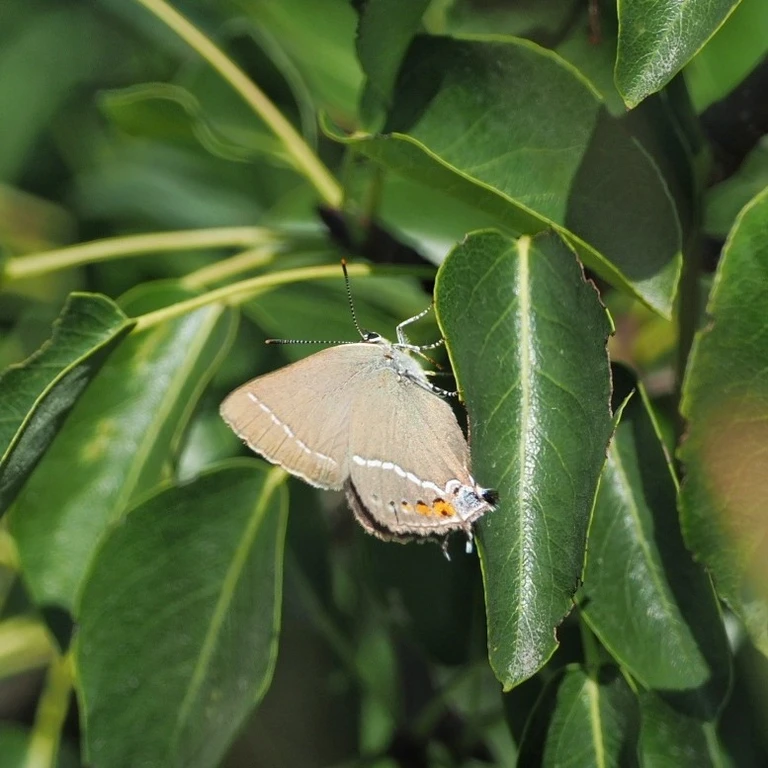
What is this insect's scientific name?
Satyrium spini (also Tuttiola spini)
